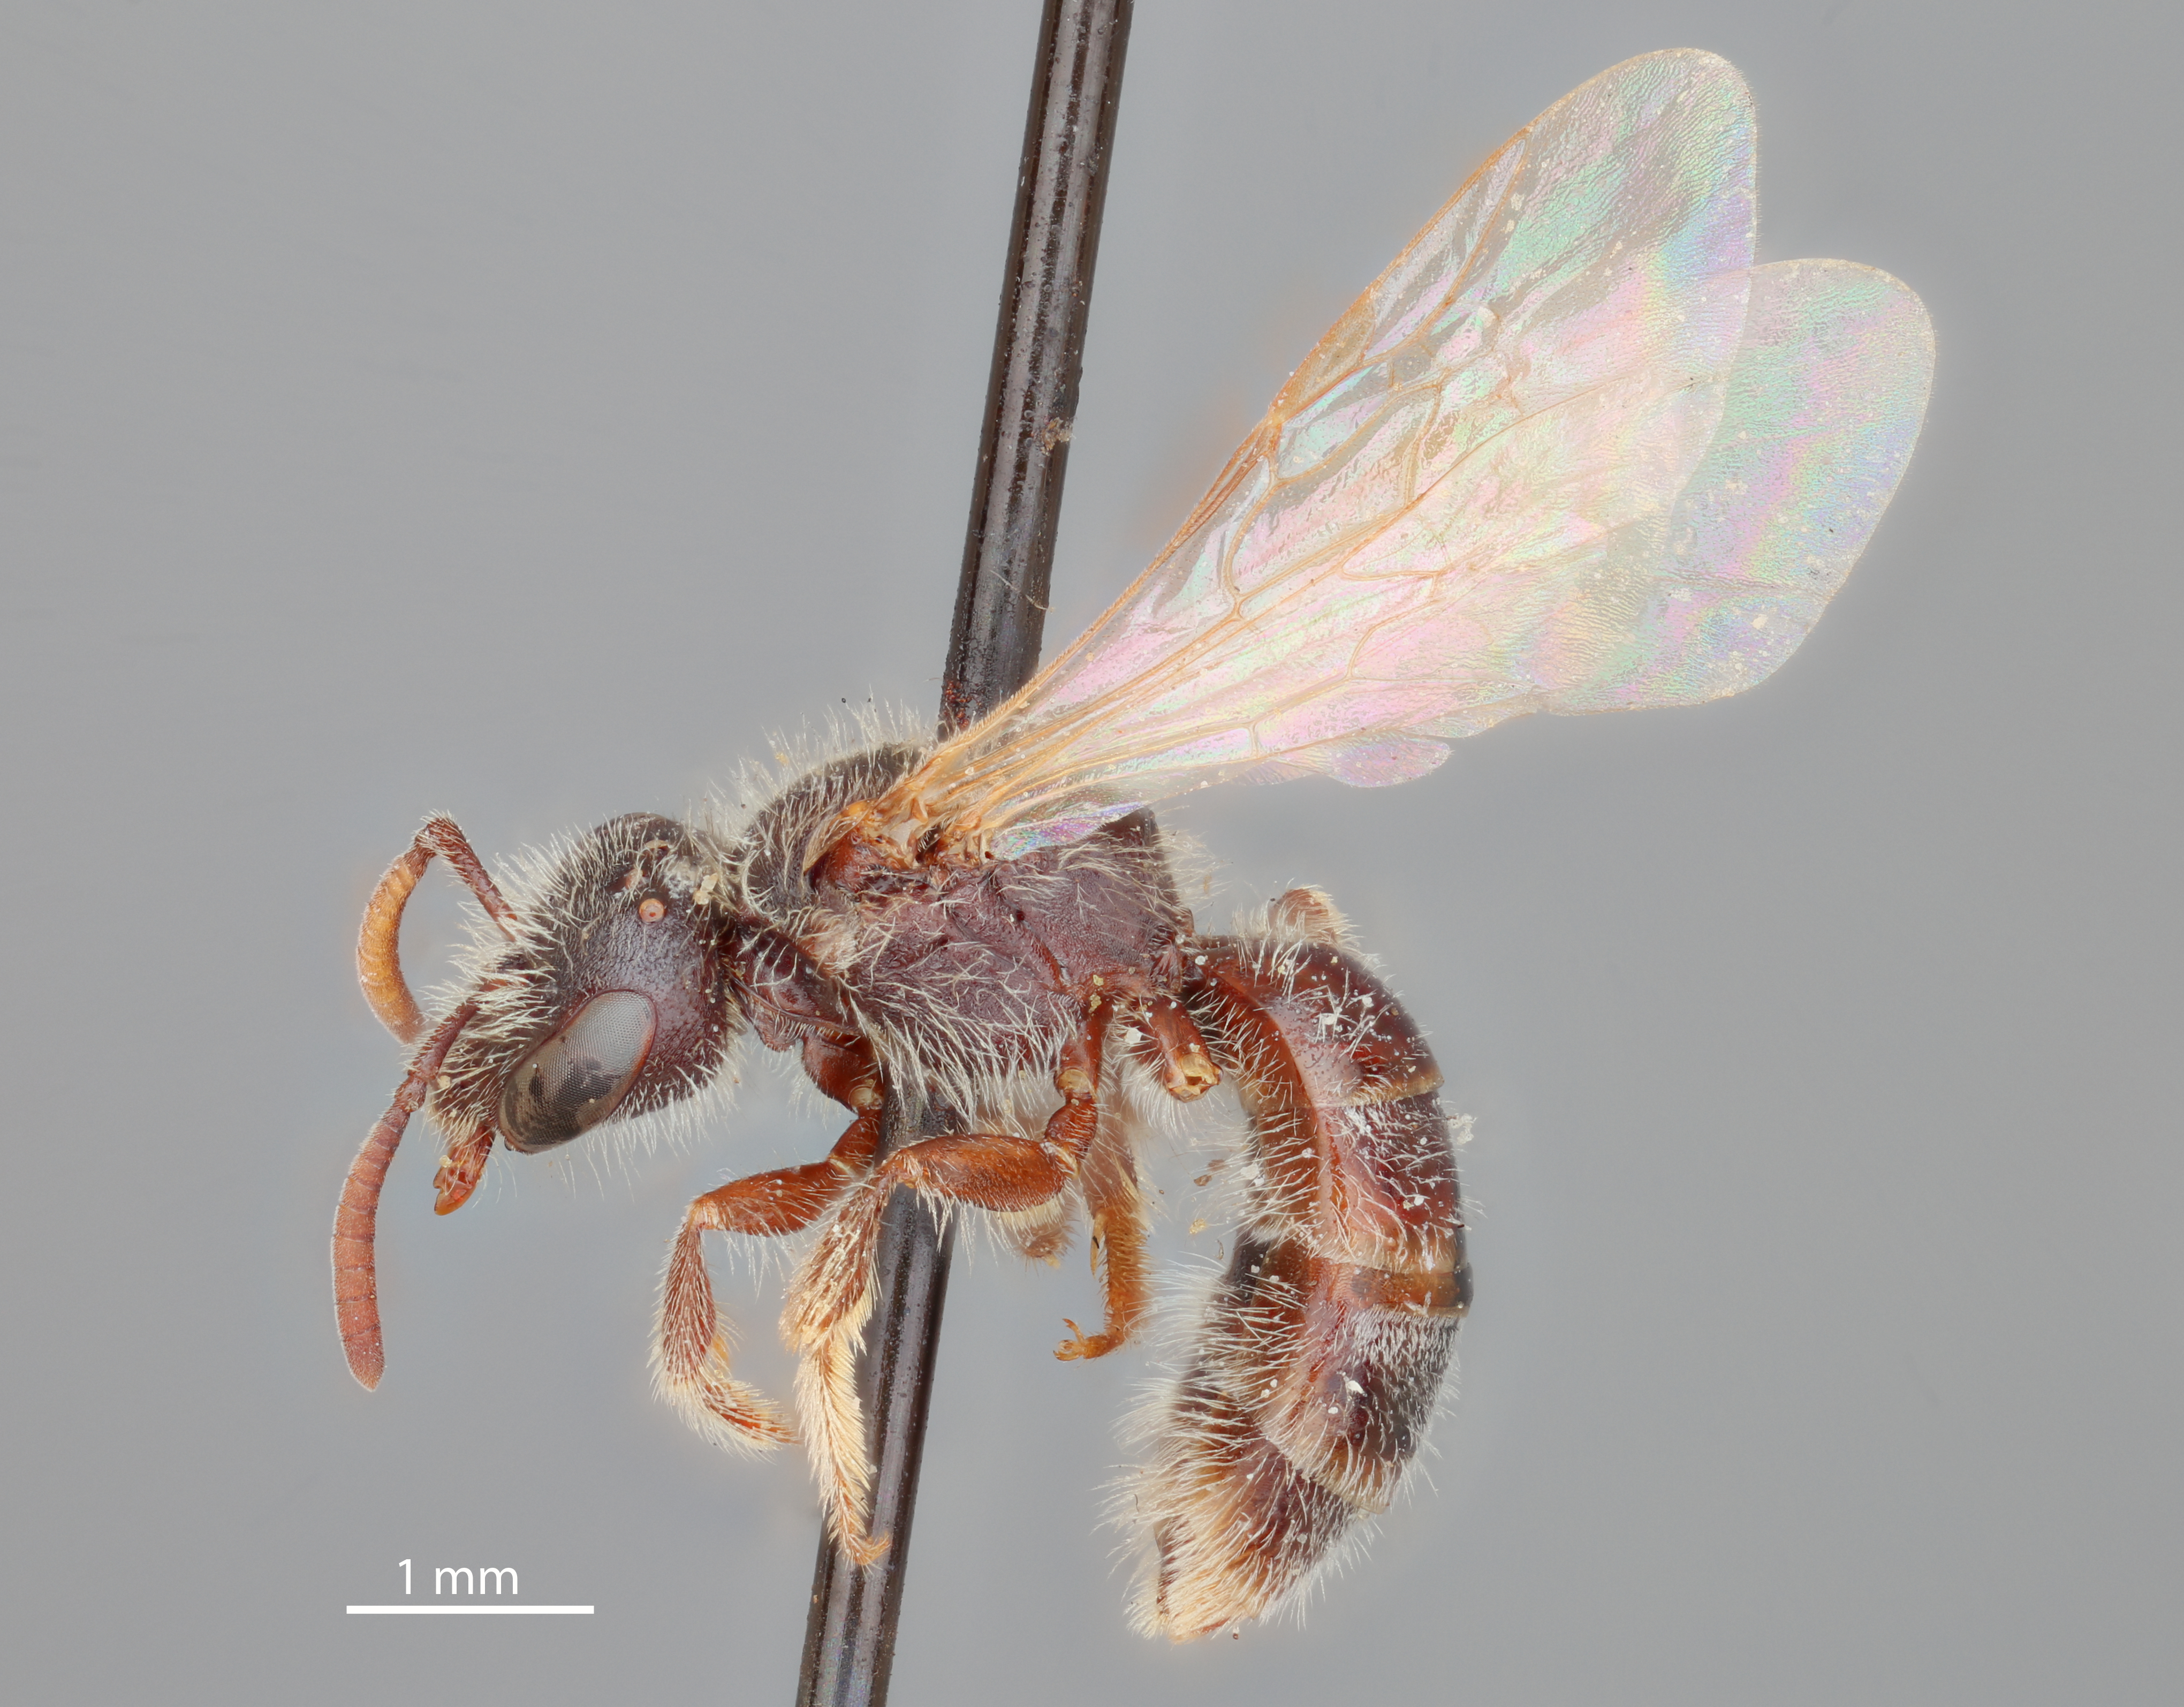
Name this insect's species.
Halictus regis
